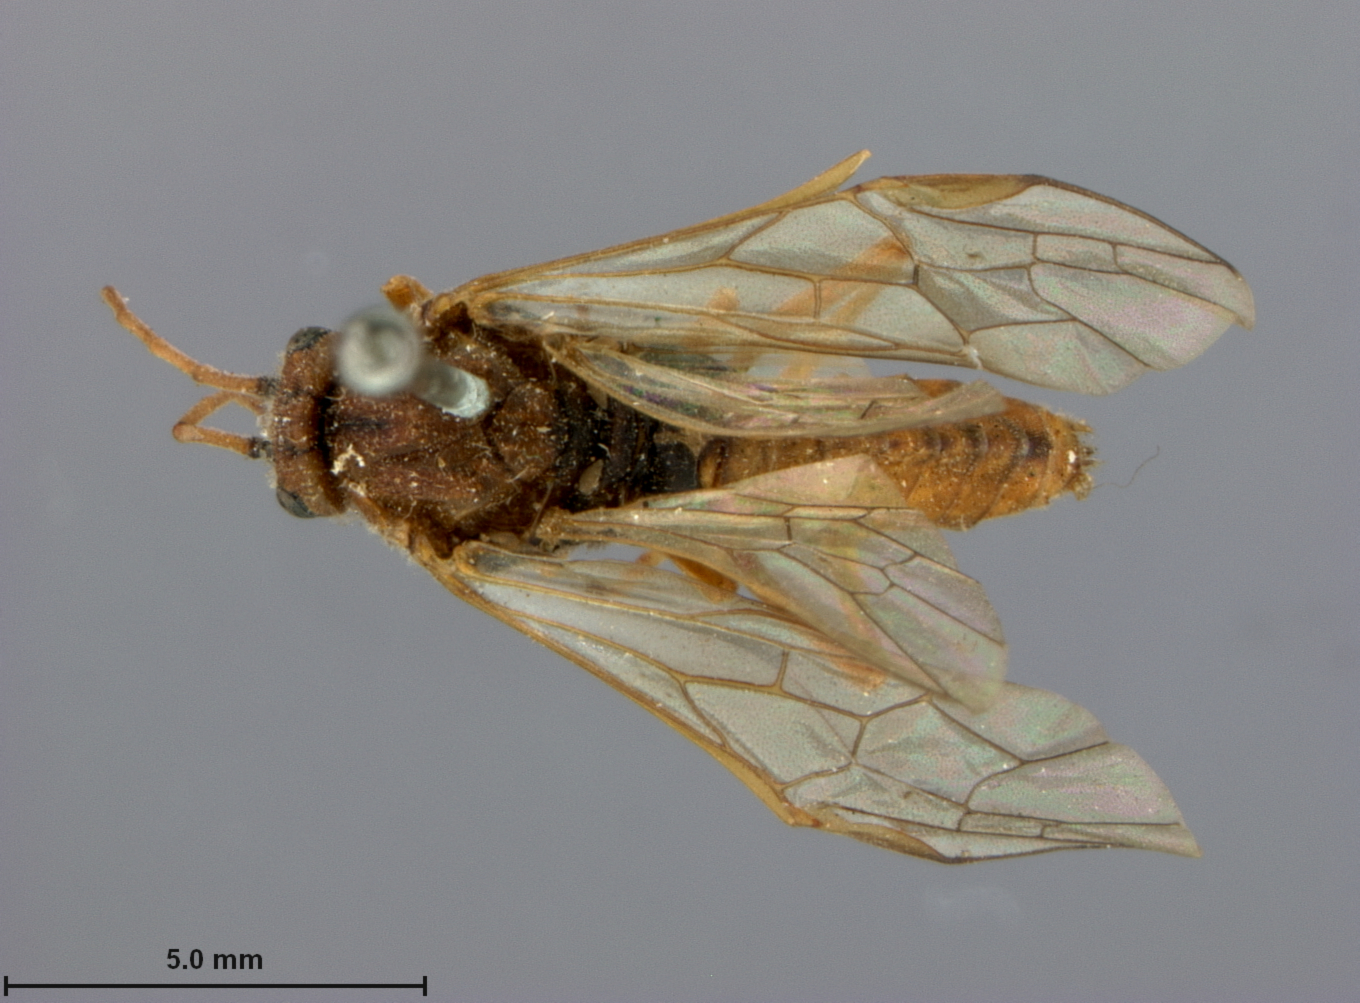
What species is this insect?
Amauronematus isolatus
